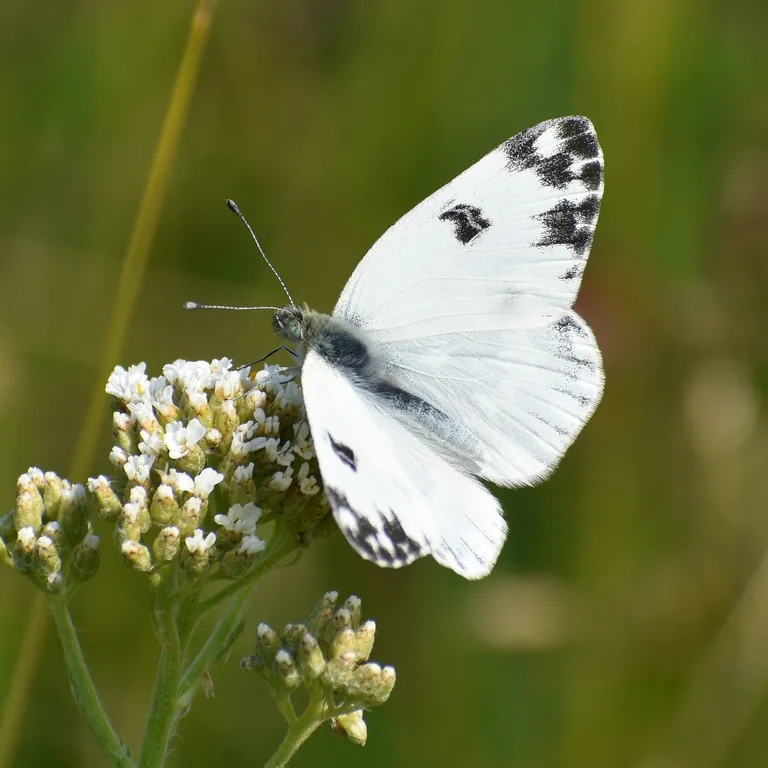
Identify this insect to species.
Pontia edusa
